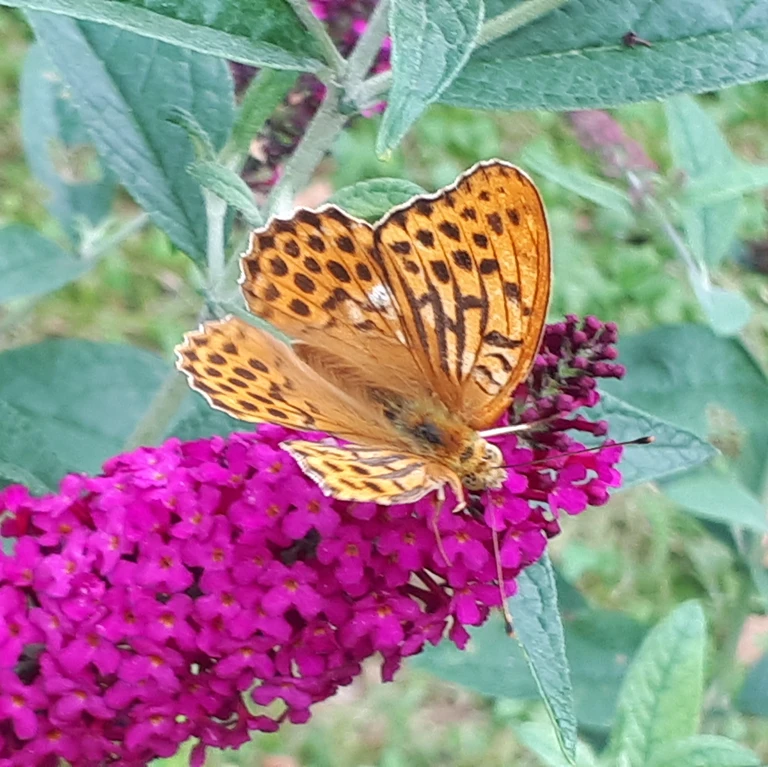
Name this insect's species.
Argynnis paphia
